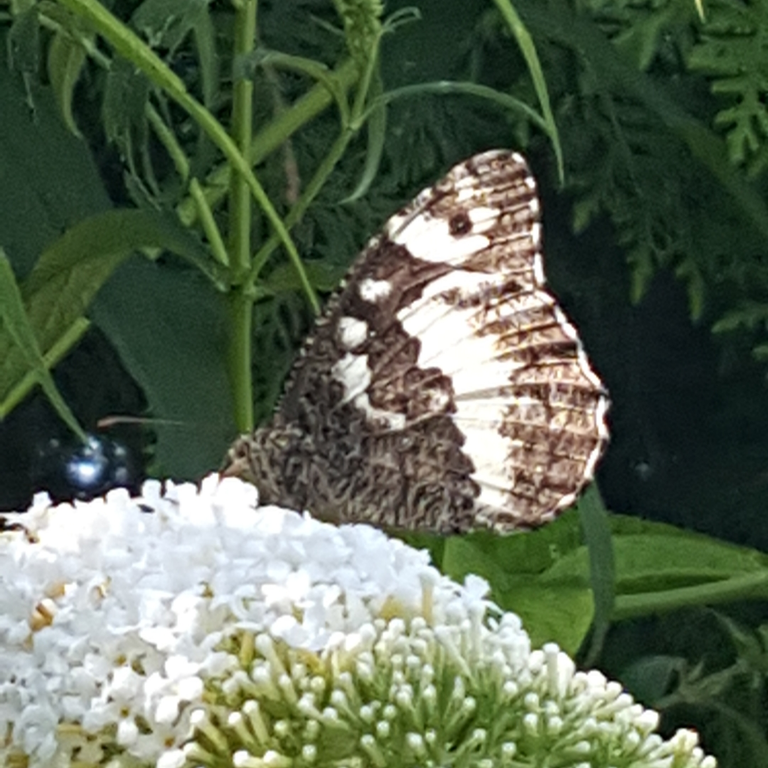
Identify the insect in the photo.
Brintesia circe
